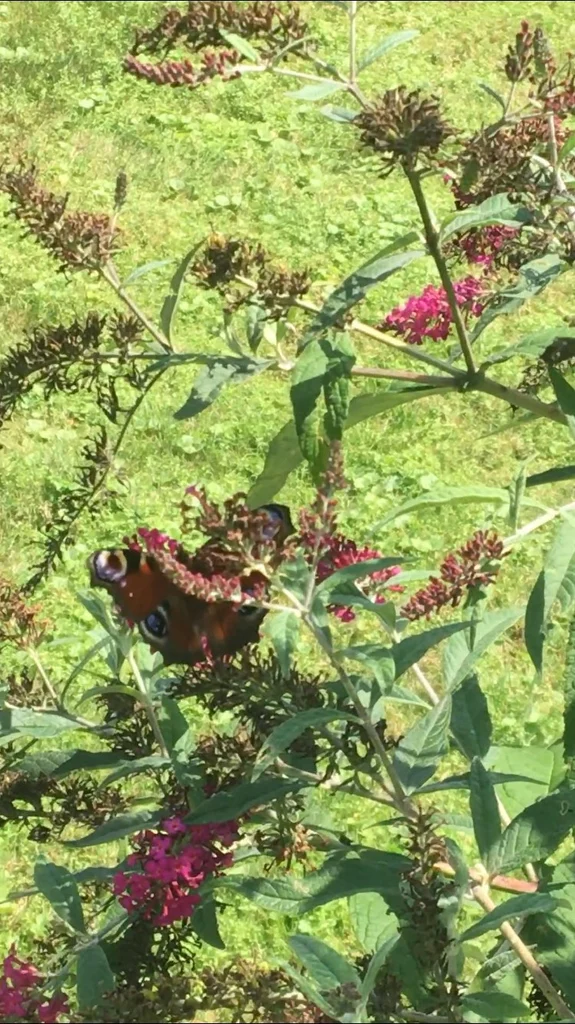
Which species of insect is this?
Aglais io
